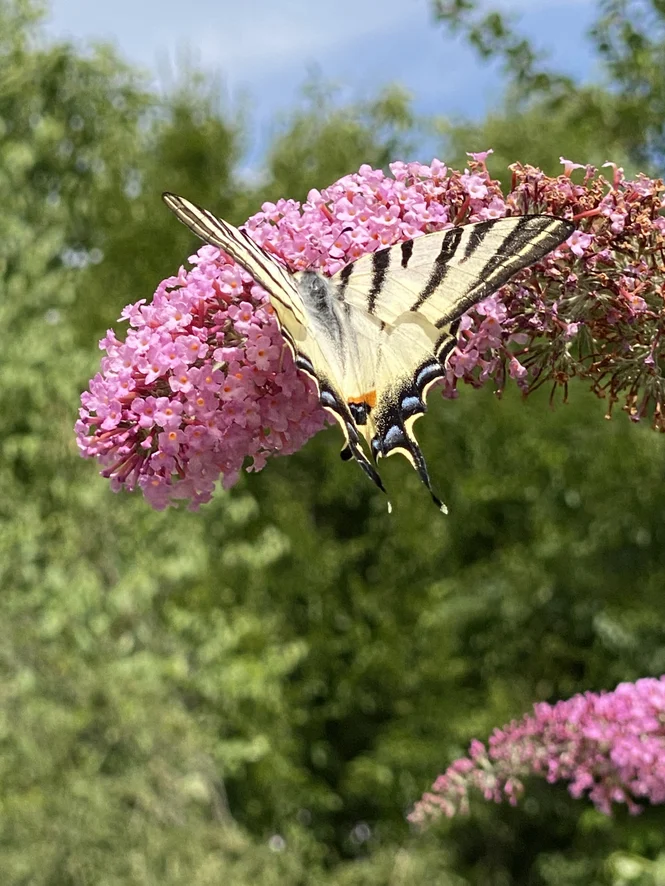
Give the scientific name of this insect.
Iphiclides podalirius
